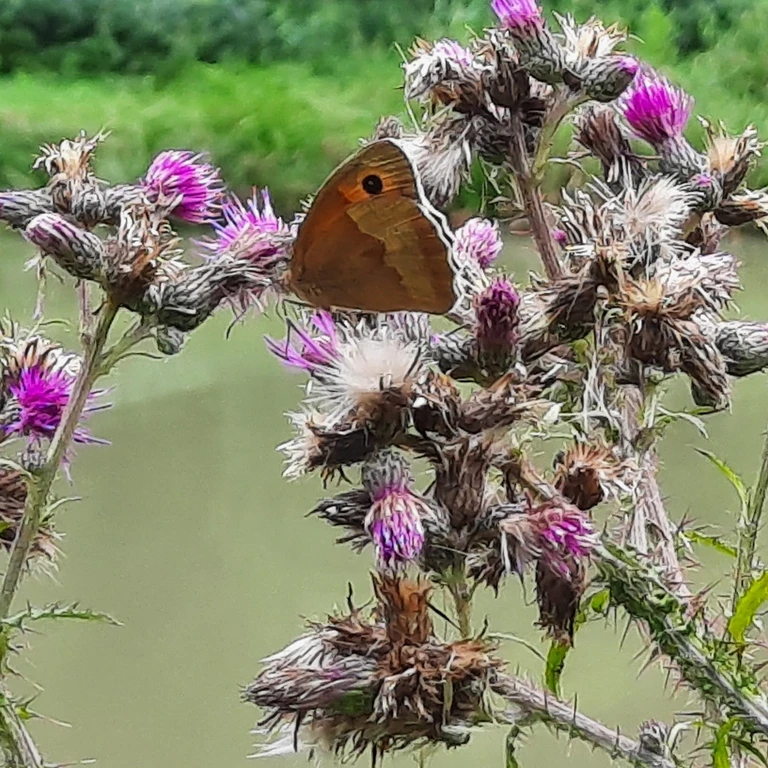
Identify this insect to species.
Maniola jurtina
